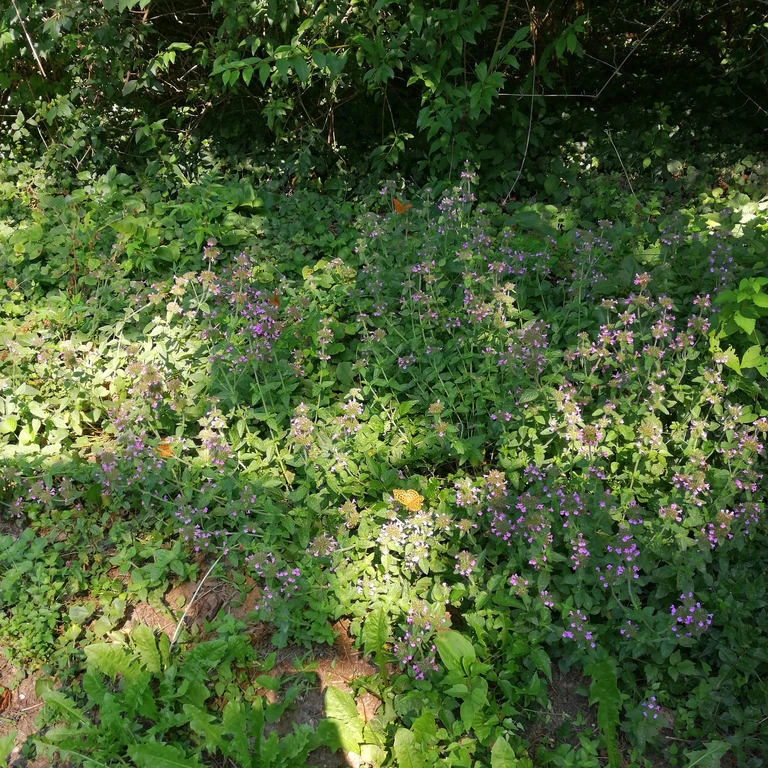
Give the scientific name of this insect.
Argynnis paphia
